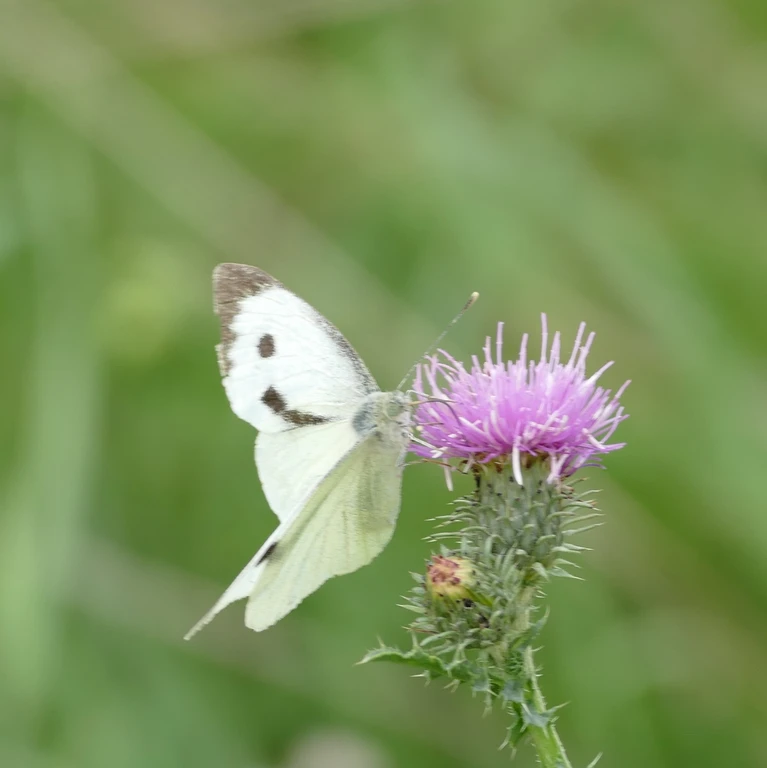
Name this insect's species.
Pieris brassicae
